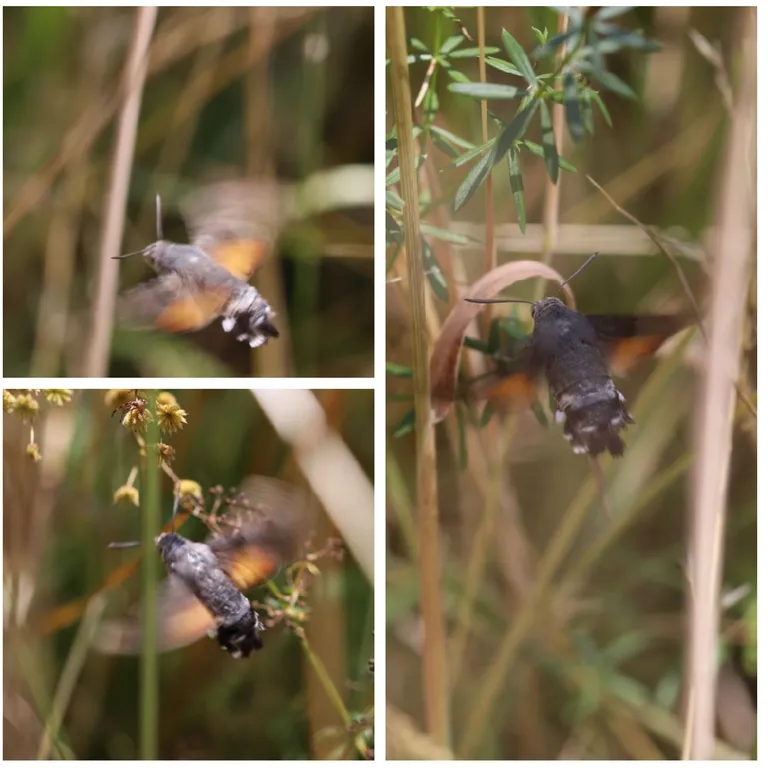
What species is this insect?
Macroglossum stellatarum
